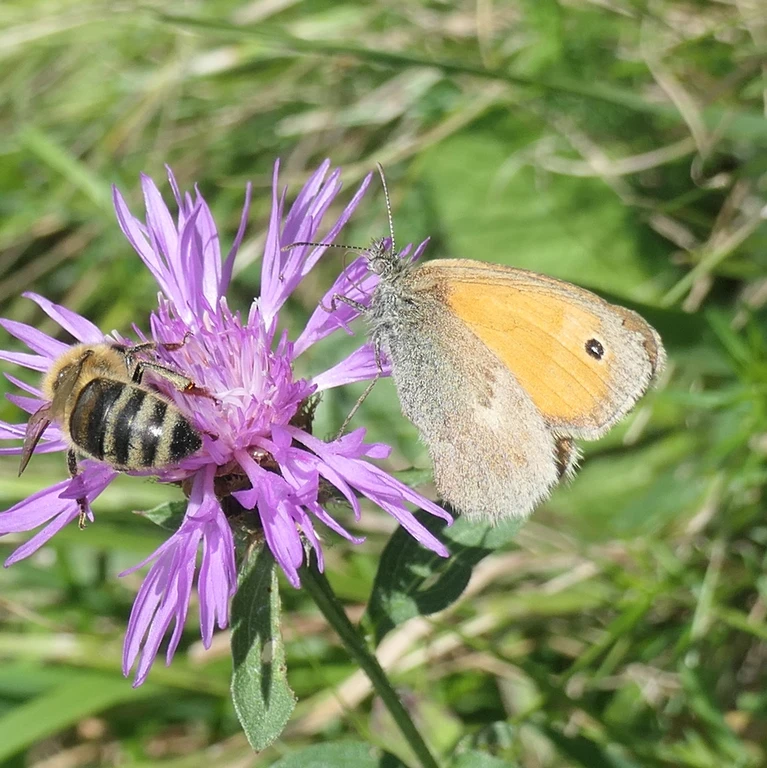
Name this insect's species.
Coenonympha pamphilus
